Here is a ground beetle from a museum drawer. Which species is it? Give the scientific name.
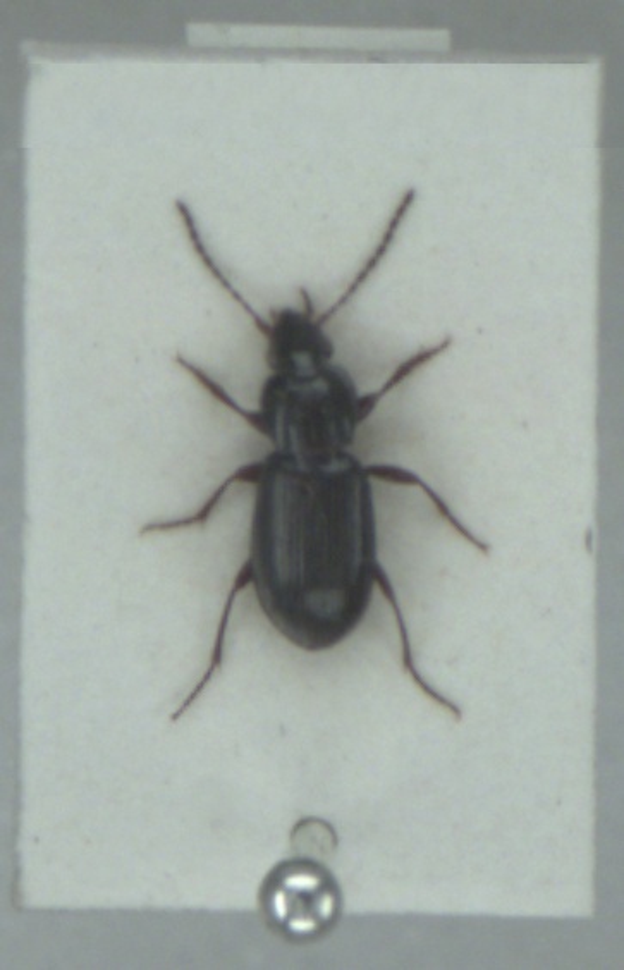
Pterostichus diligens
